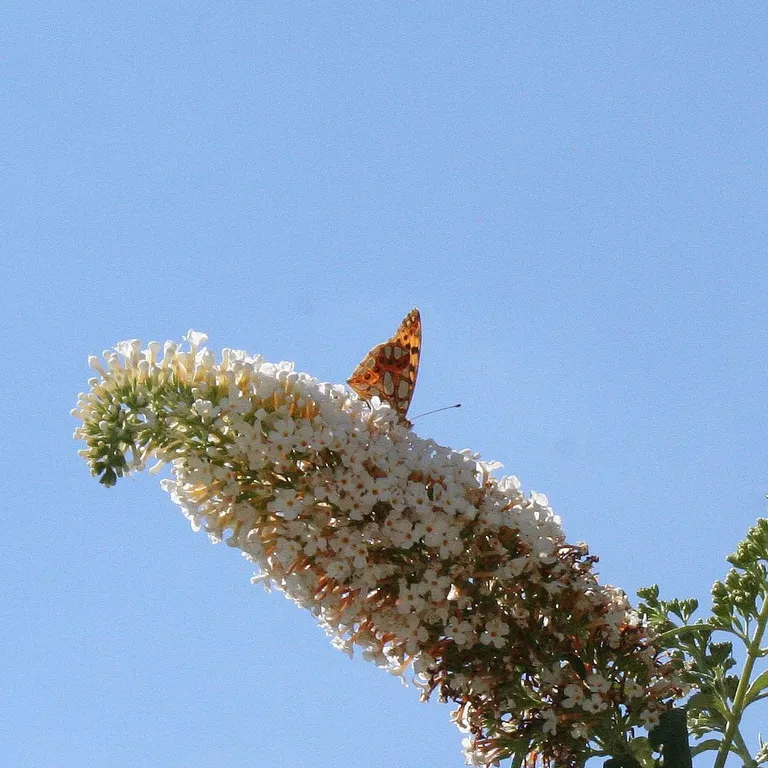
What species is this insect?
Issoria lathonia
